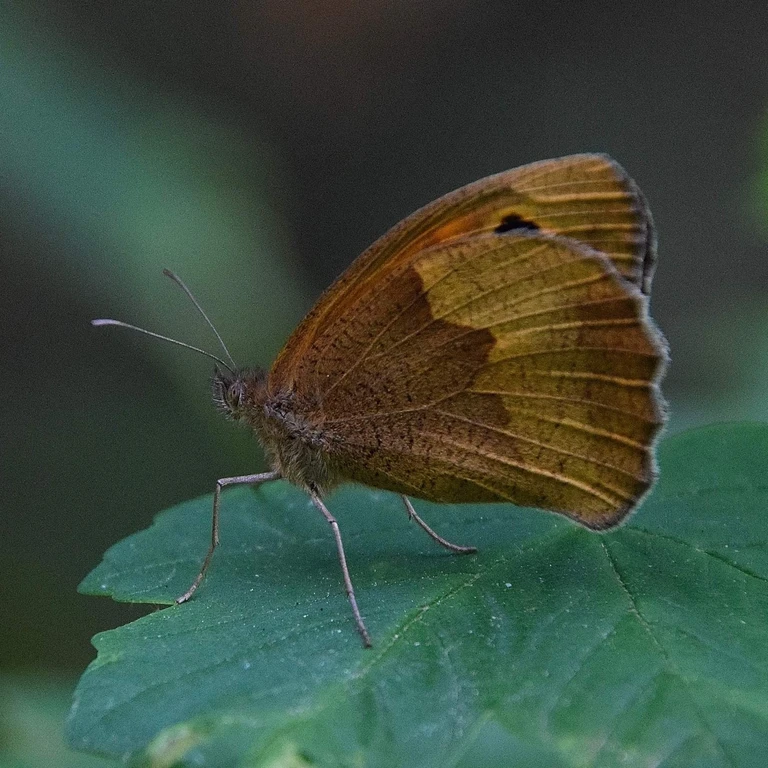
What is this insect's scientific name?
Maniola jurtina
